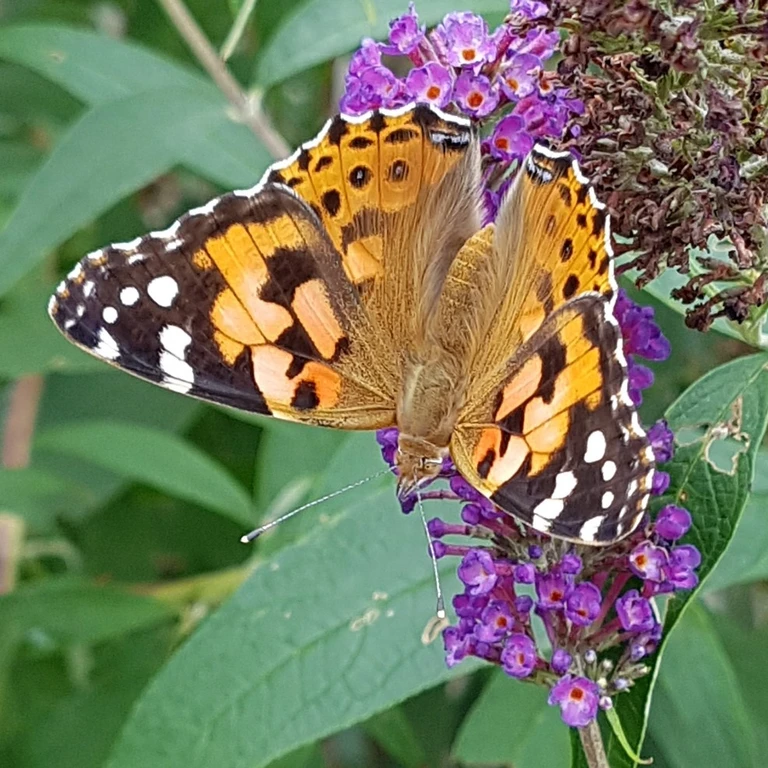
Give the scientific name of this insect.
Vanessa cardui
